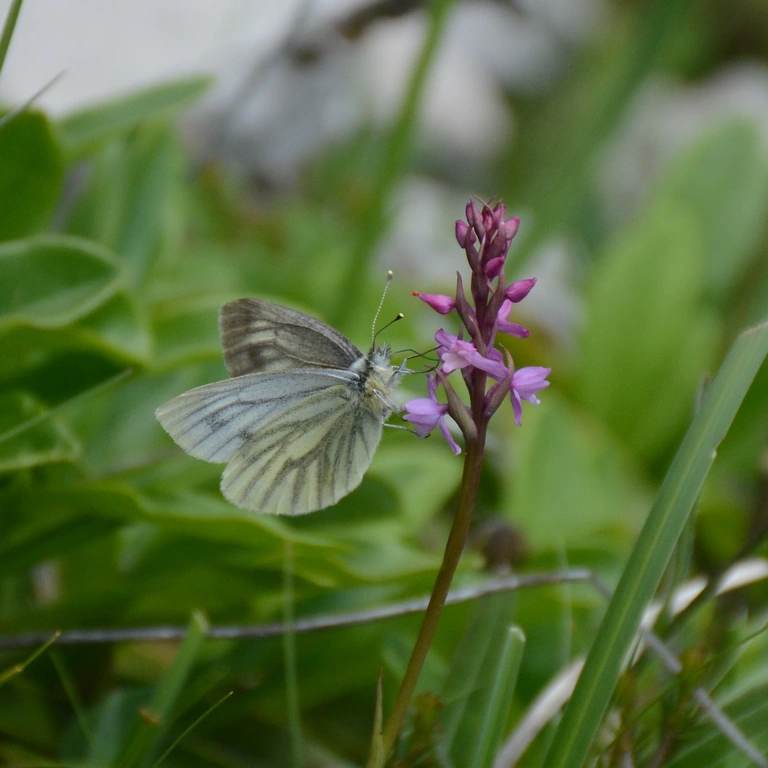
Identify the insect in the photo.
Pieris bryoniae
